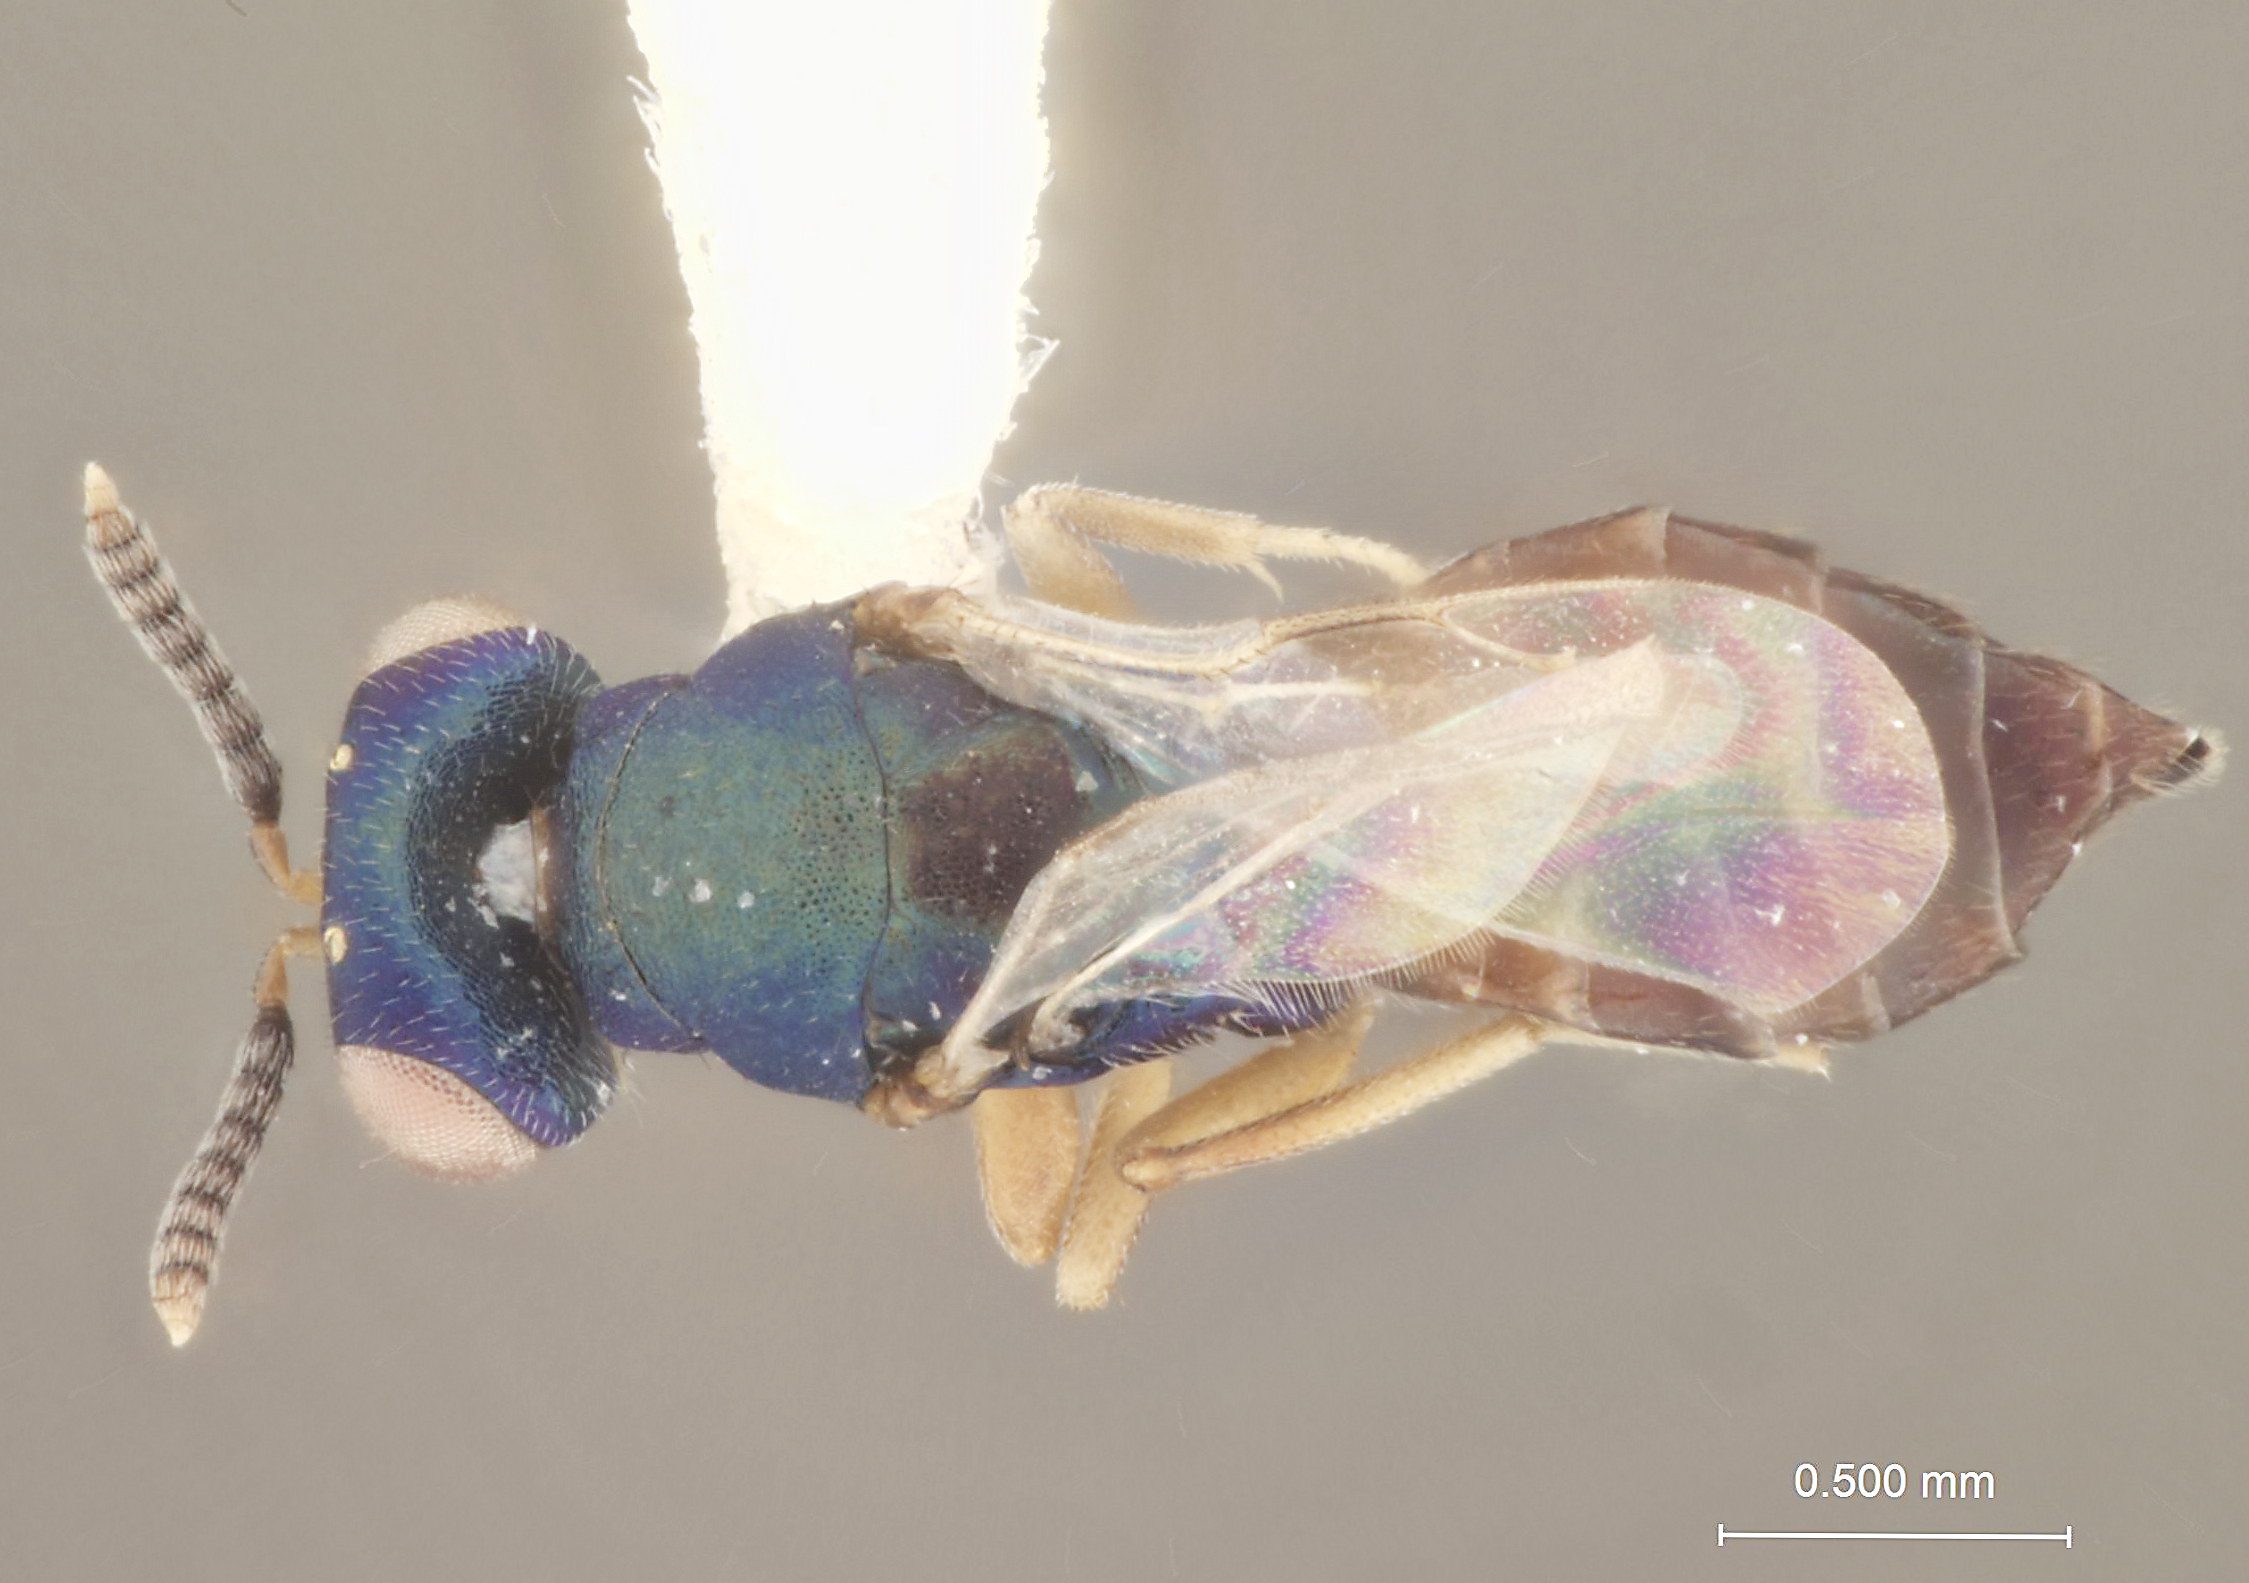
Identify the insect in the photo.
Rhopalicus zolae
